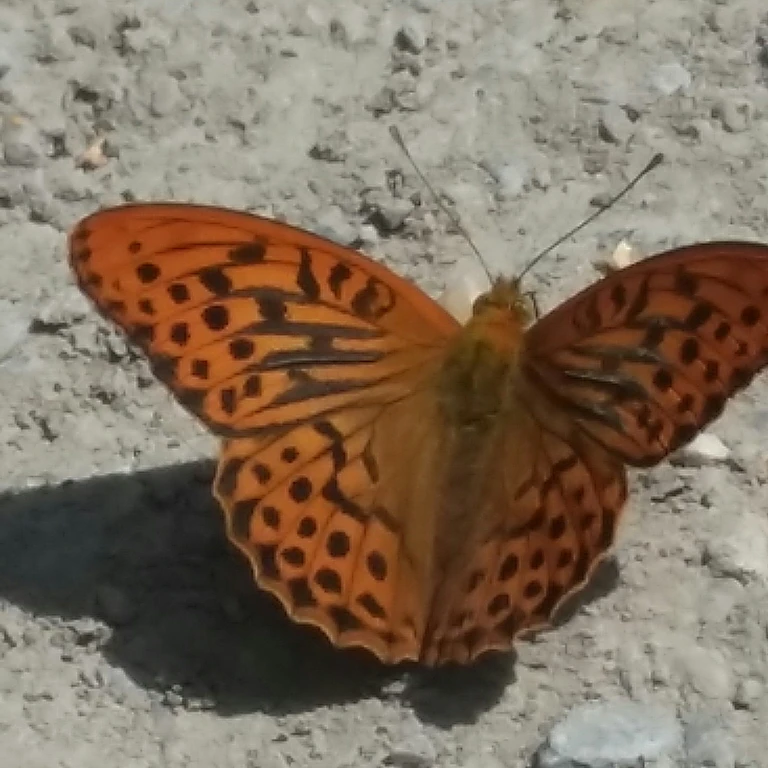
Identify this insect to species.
Argynnis paphia
